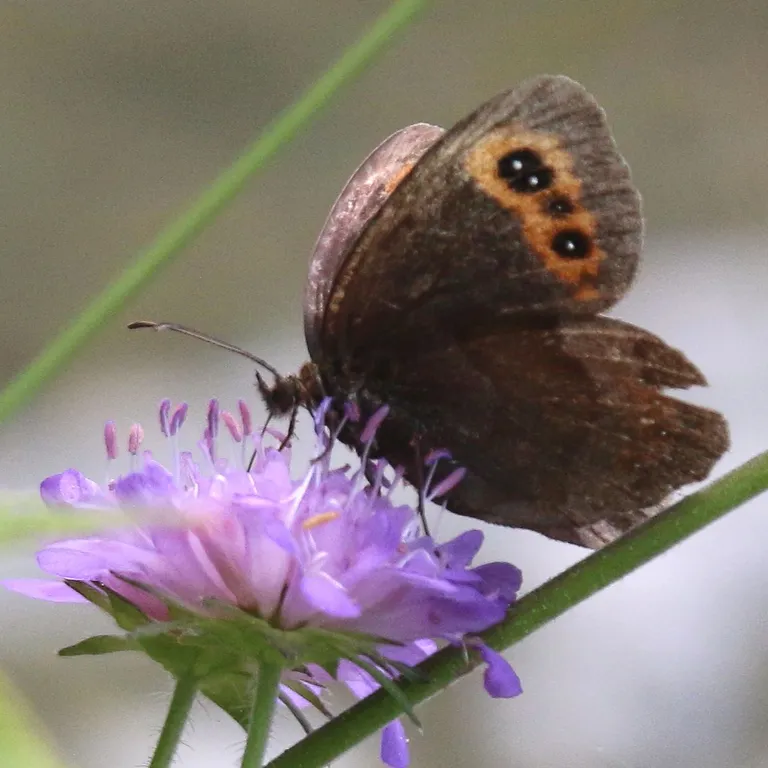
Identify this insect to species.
Erebia aethiops
